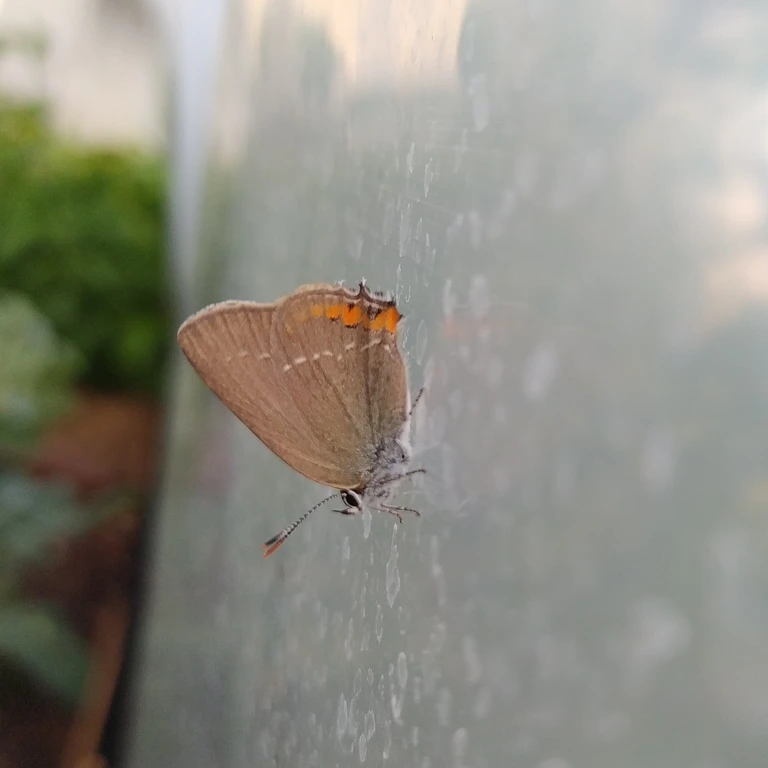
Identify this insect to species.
Satyrium acaciae (also Strymon acaciae)
